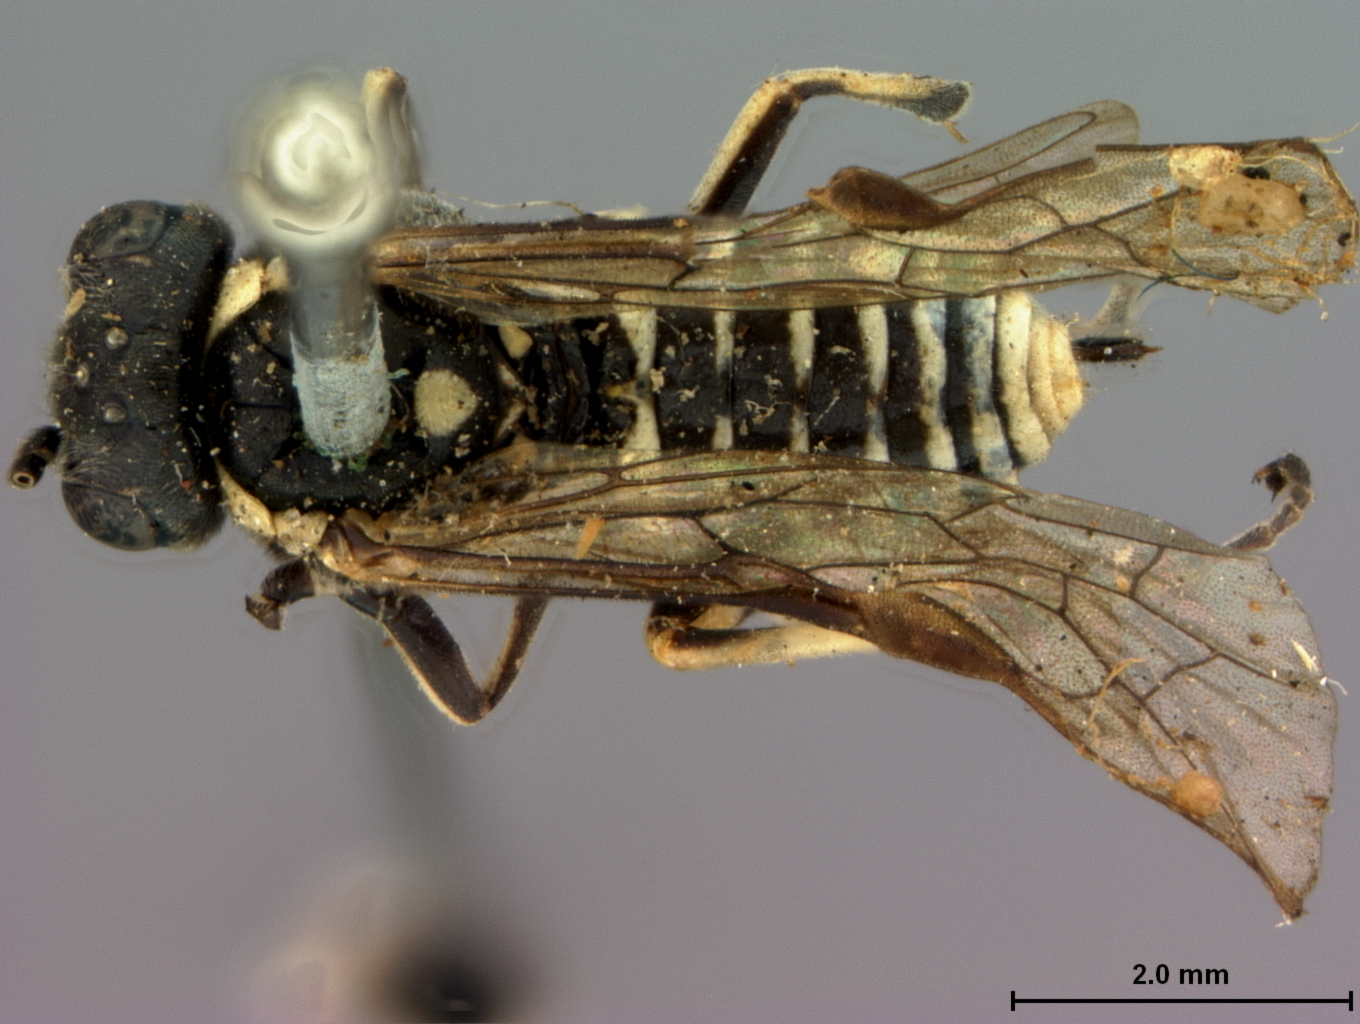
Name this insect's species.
Macrophya napensis
